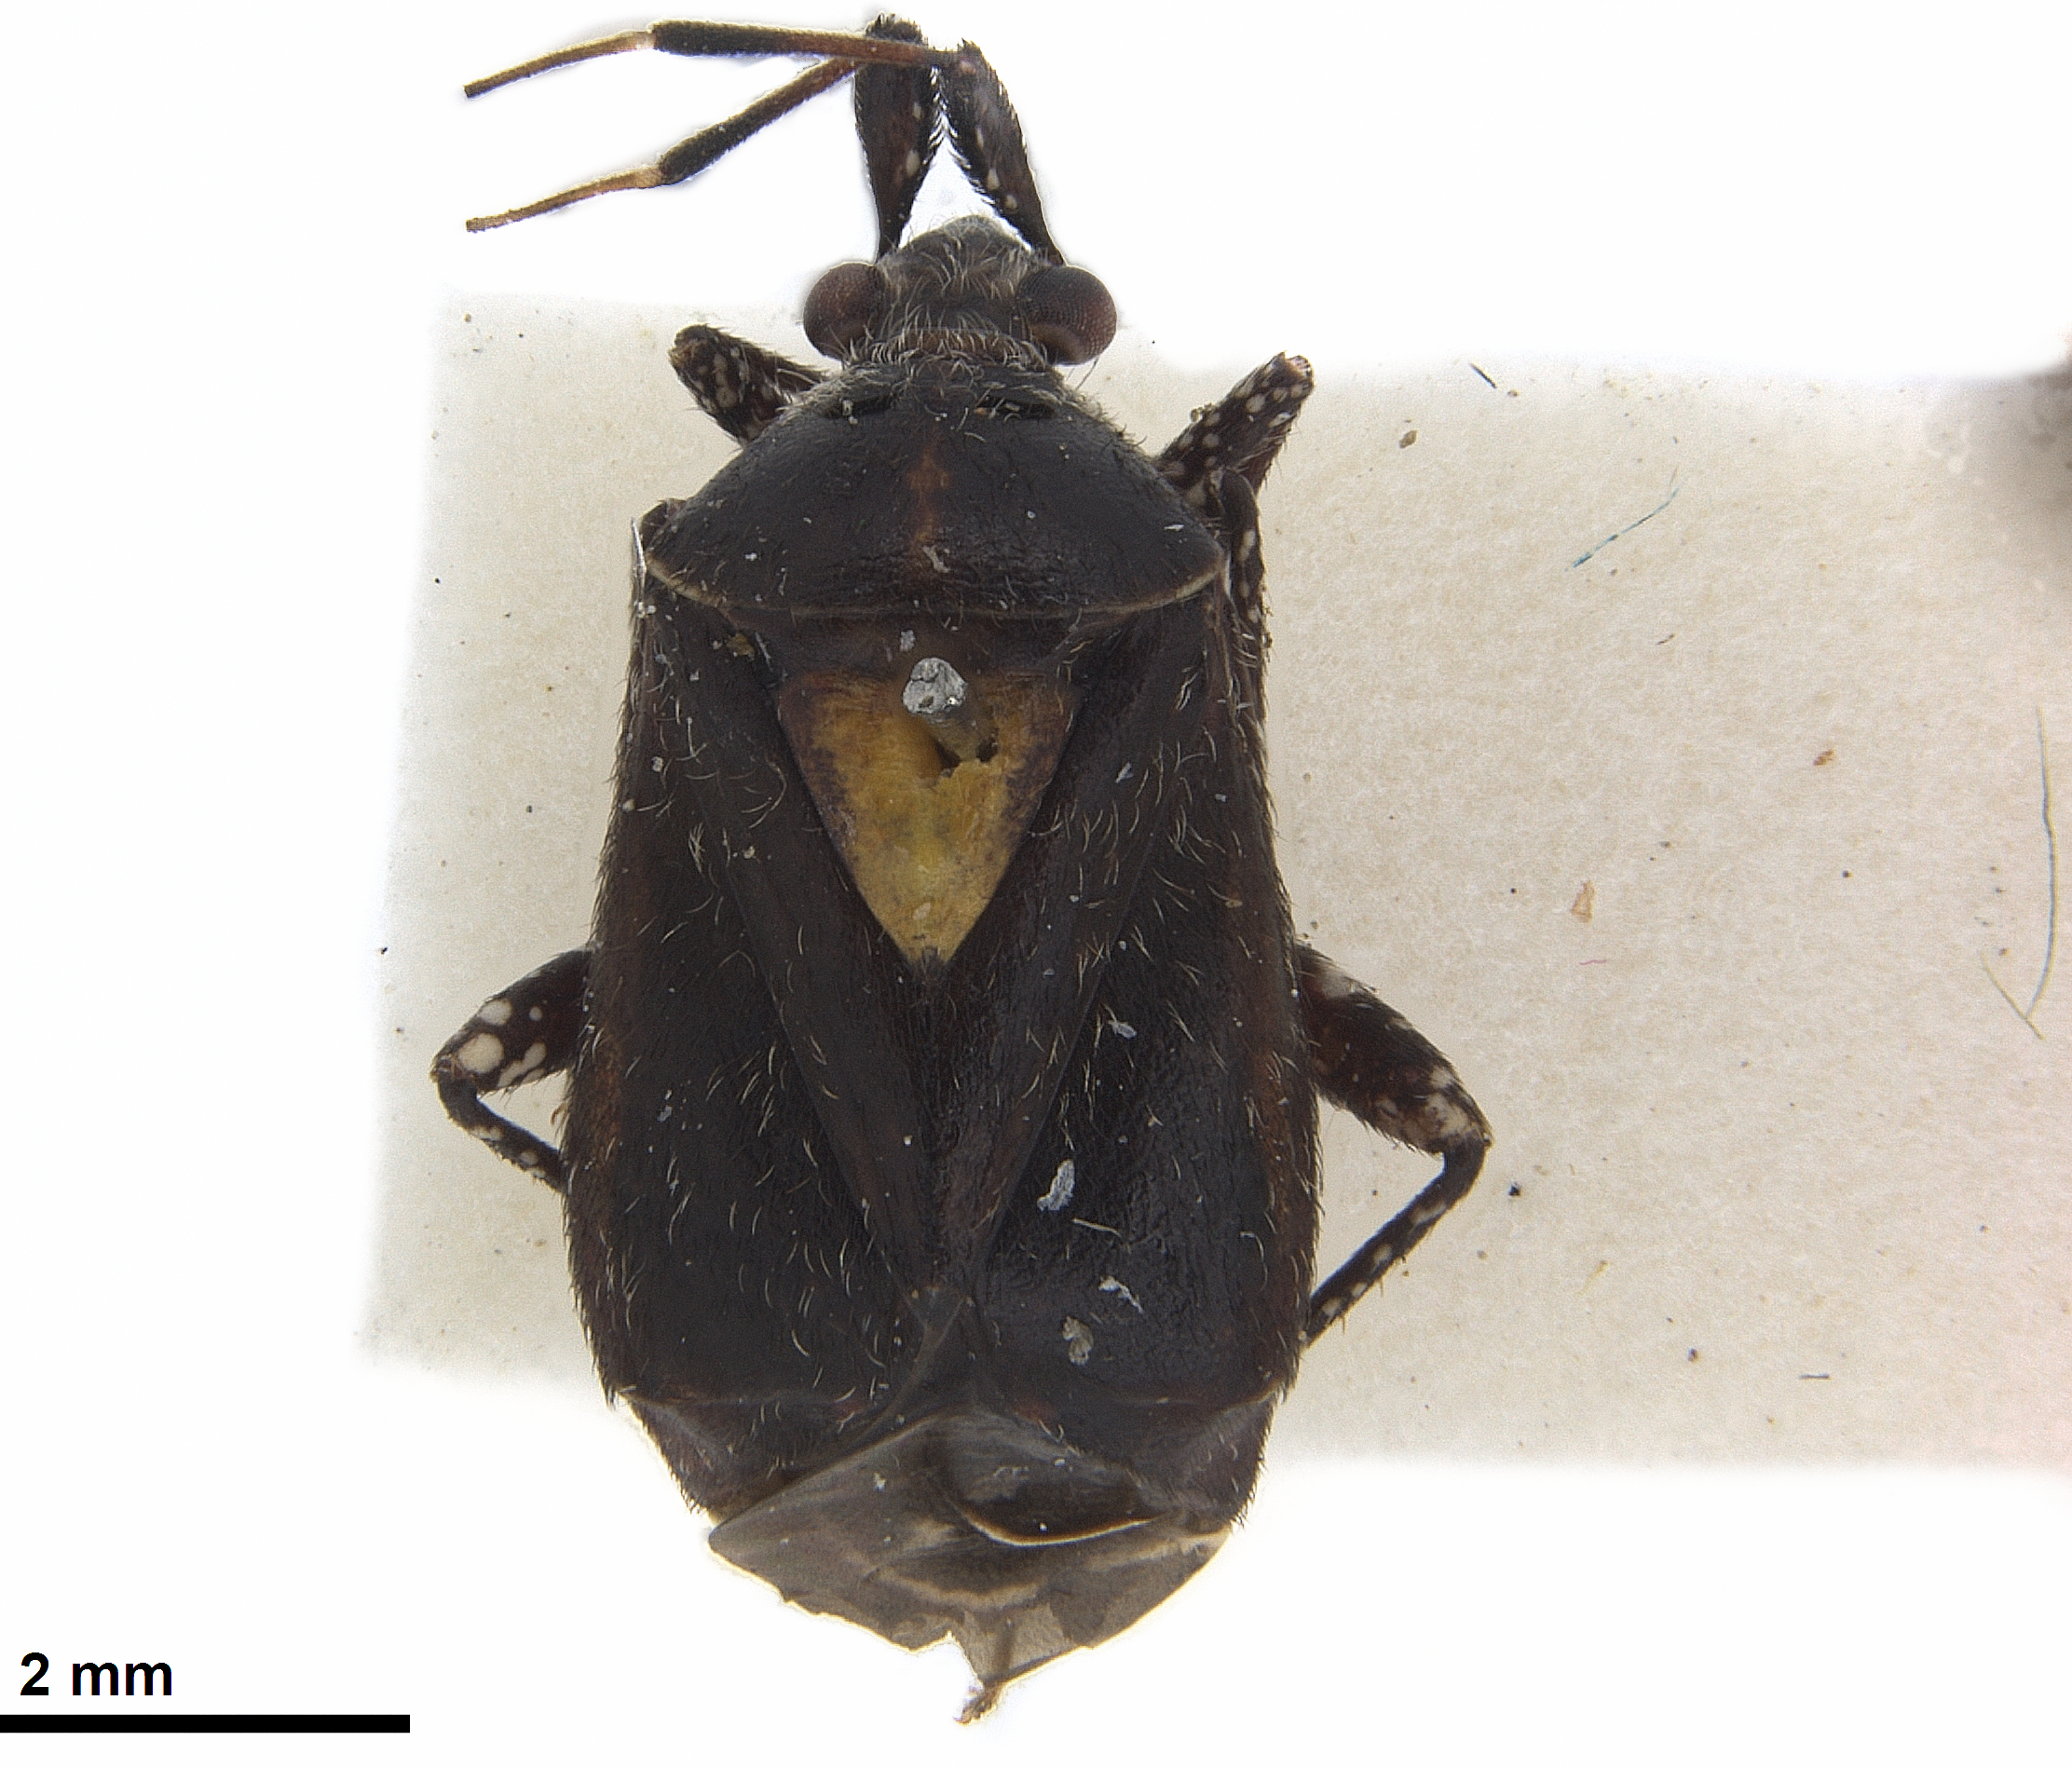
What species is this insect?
Lampethusa collaris
